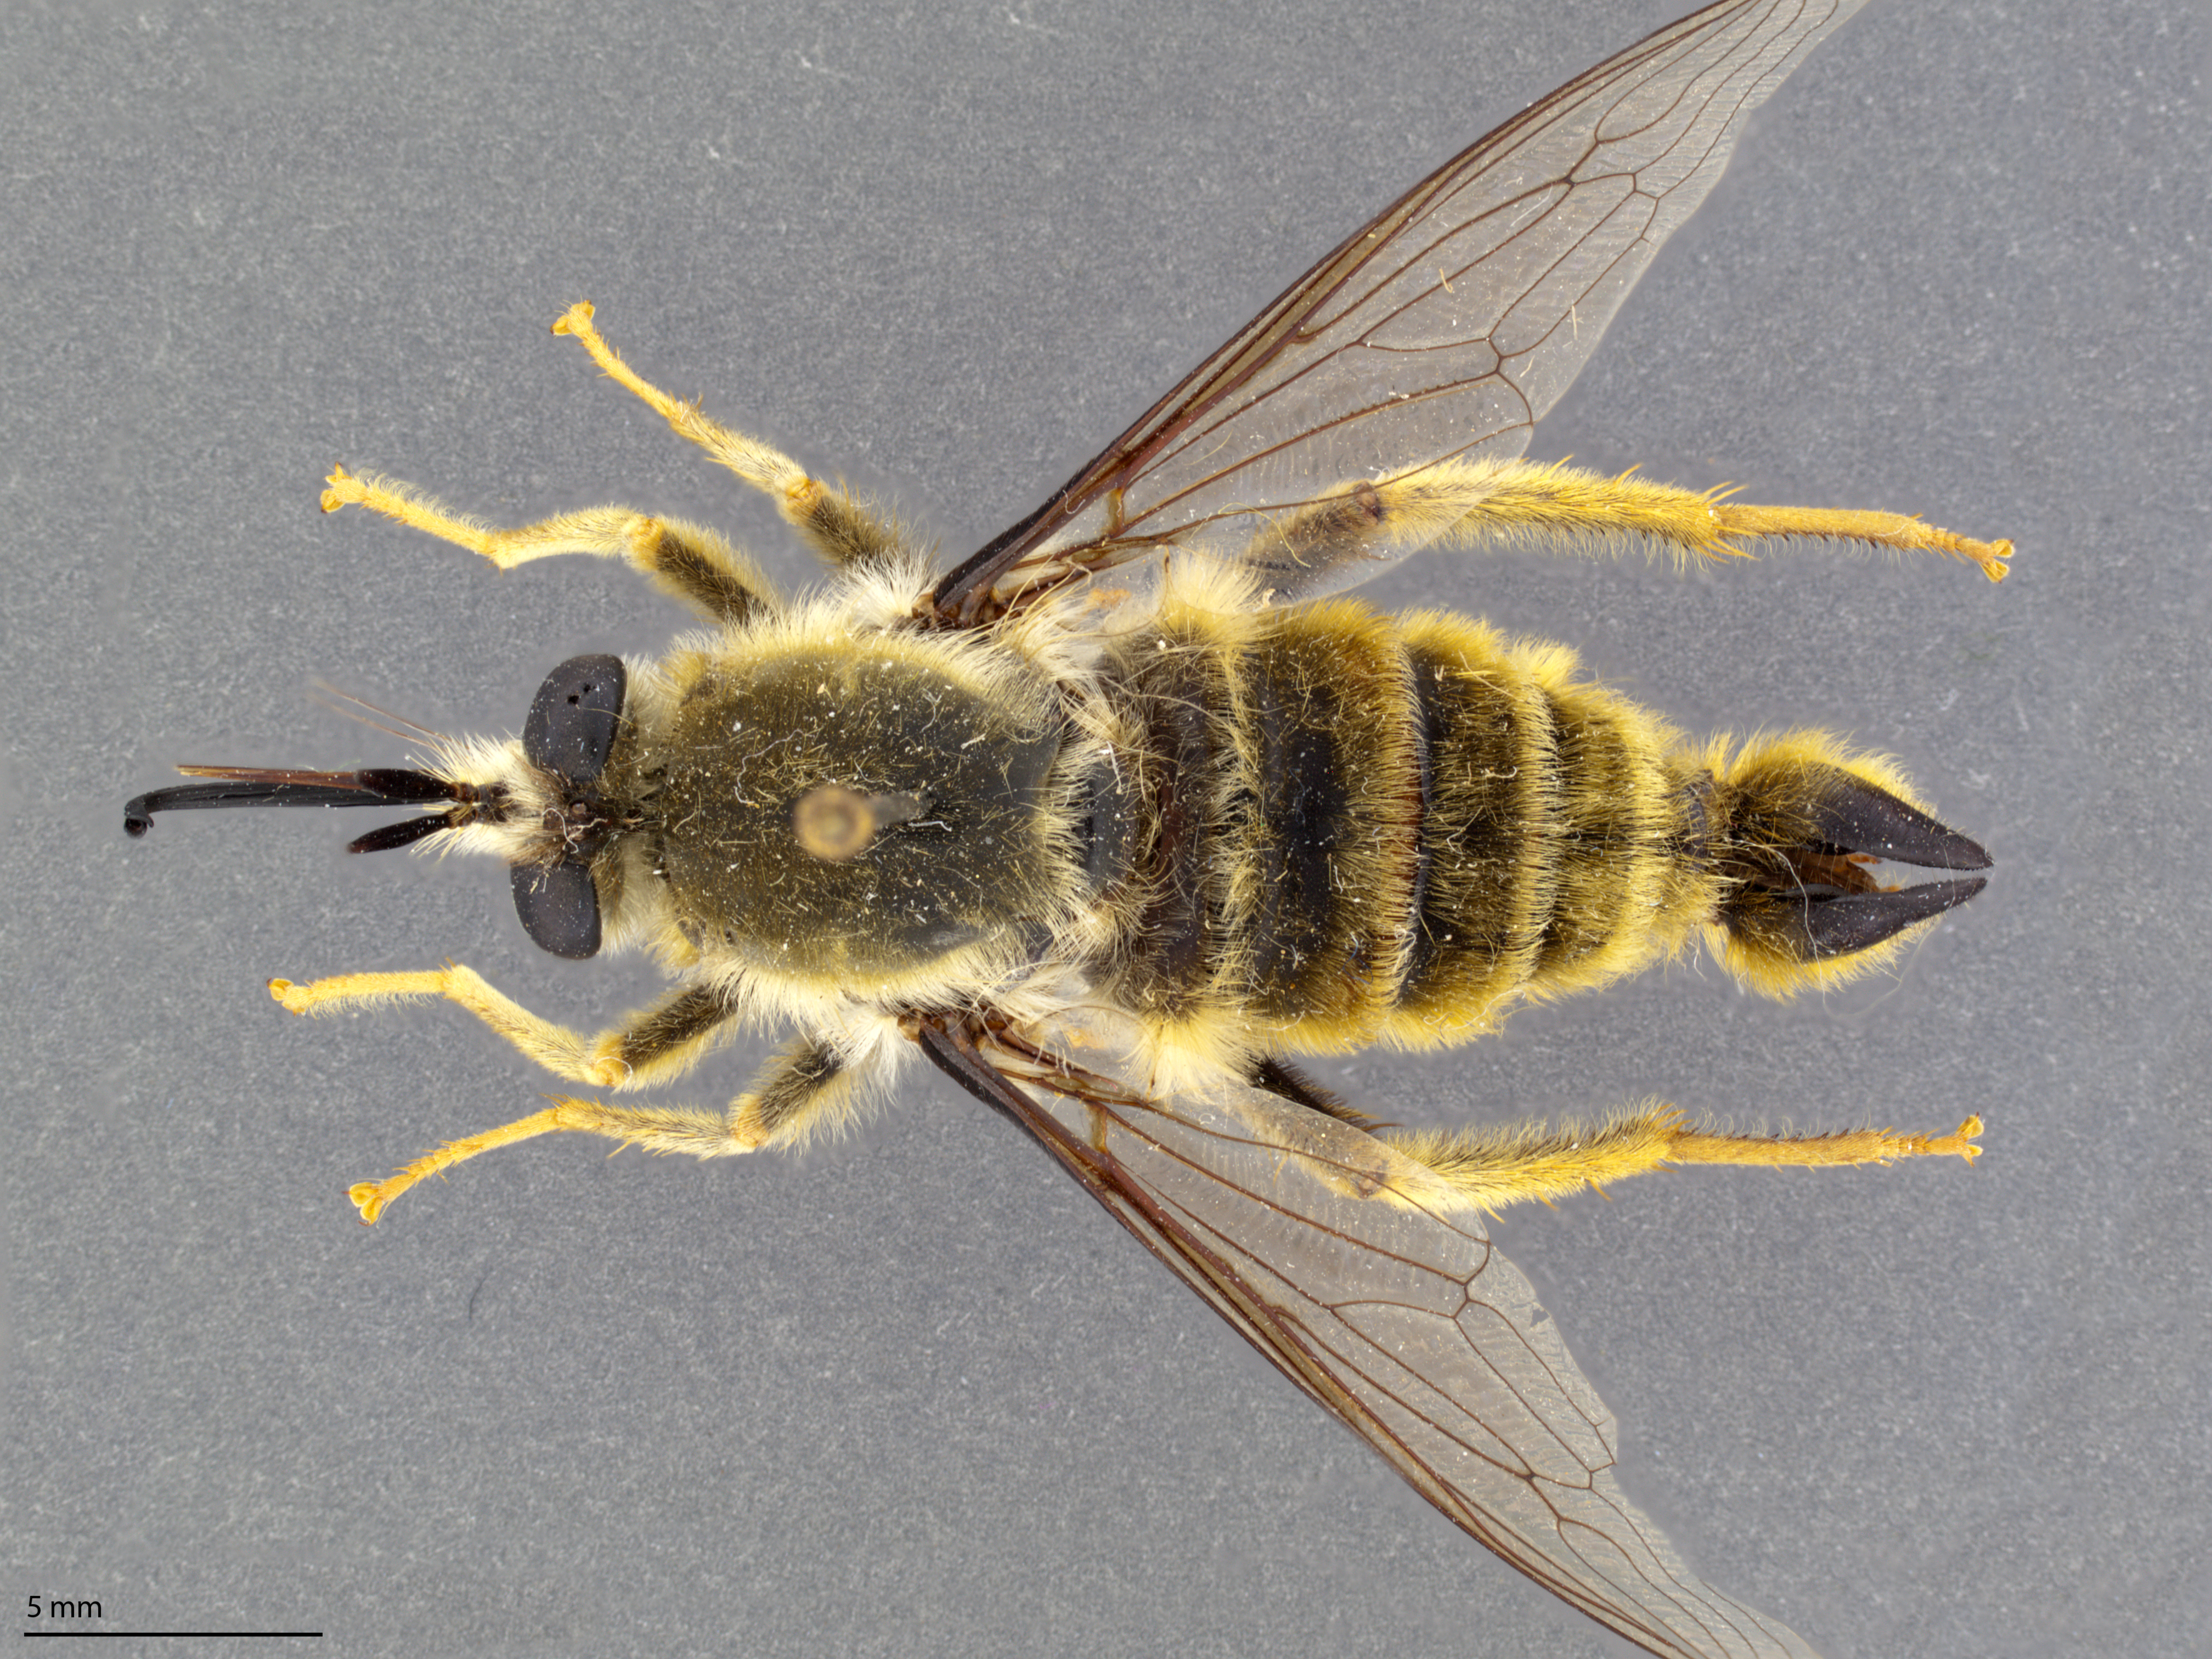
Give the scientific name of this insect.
Rhaphiomidas pachyrhynchus
